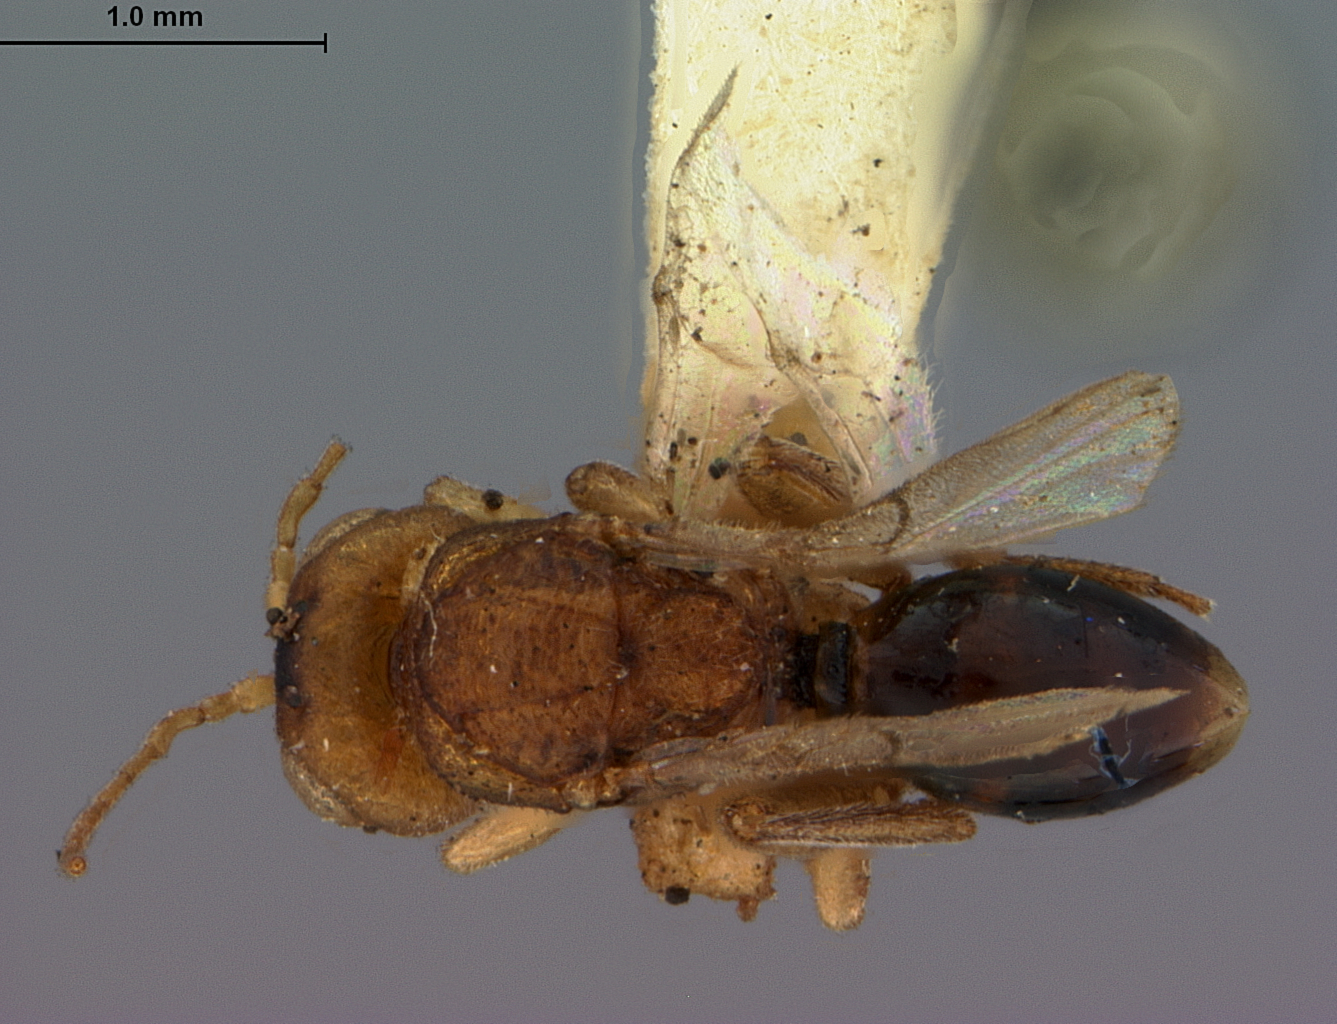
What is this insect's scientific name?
Synergus bicolor
